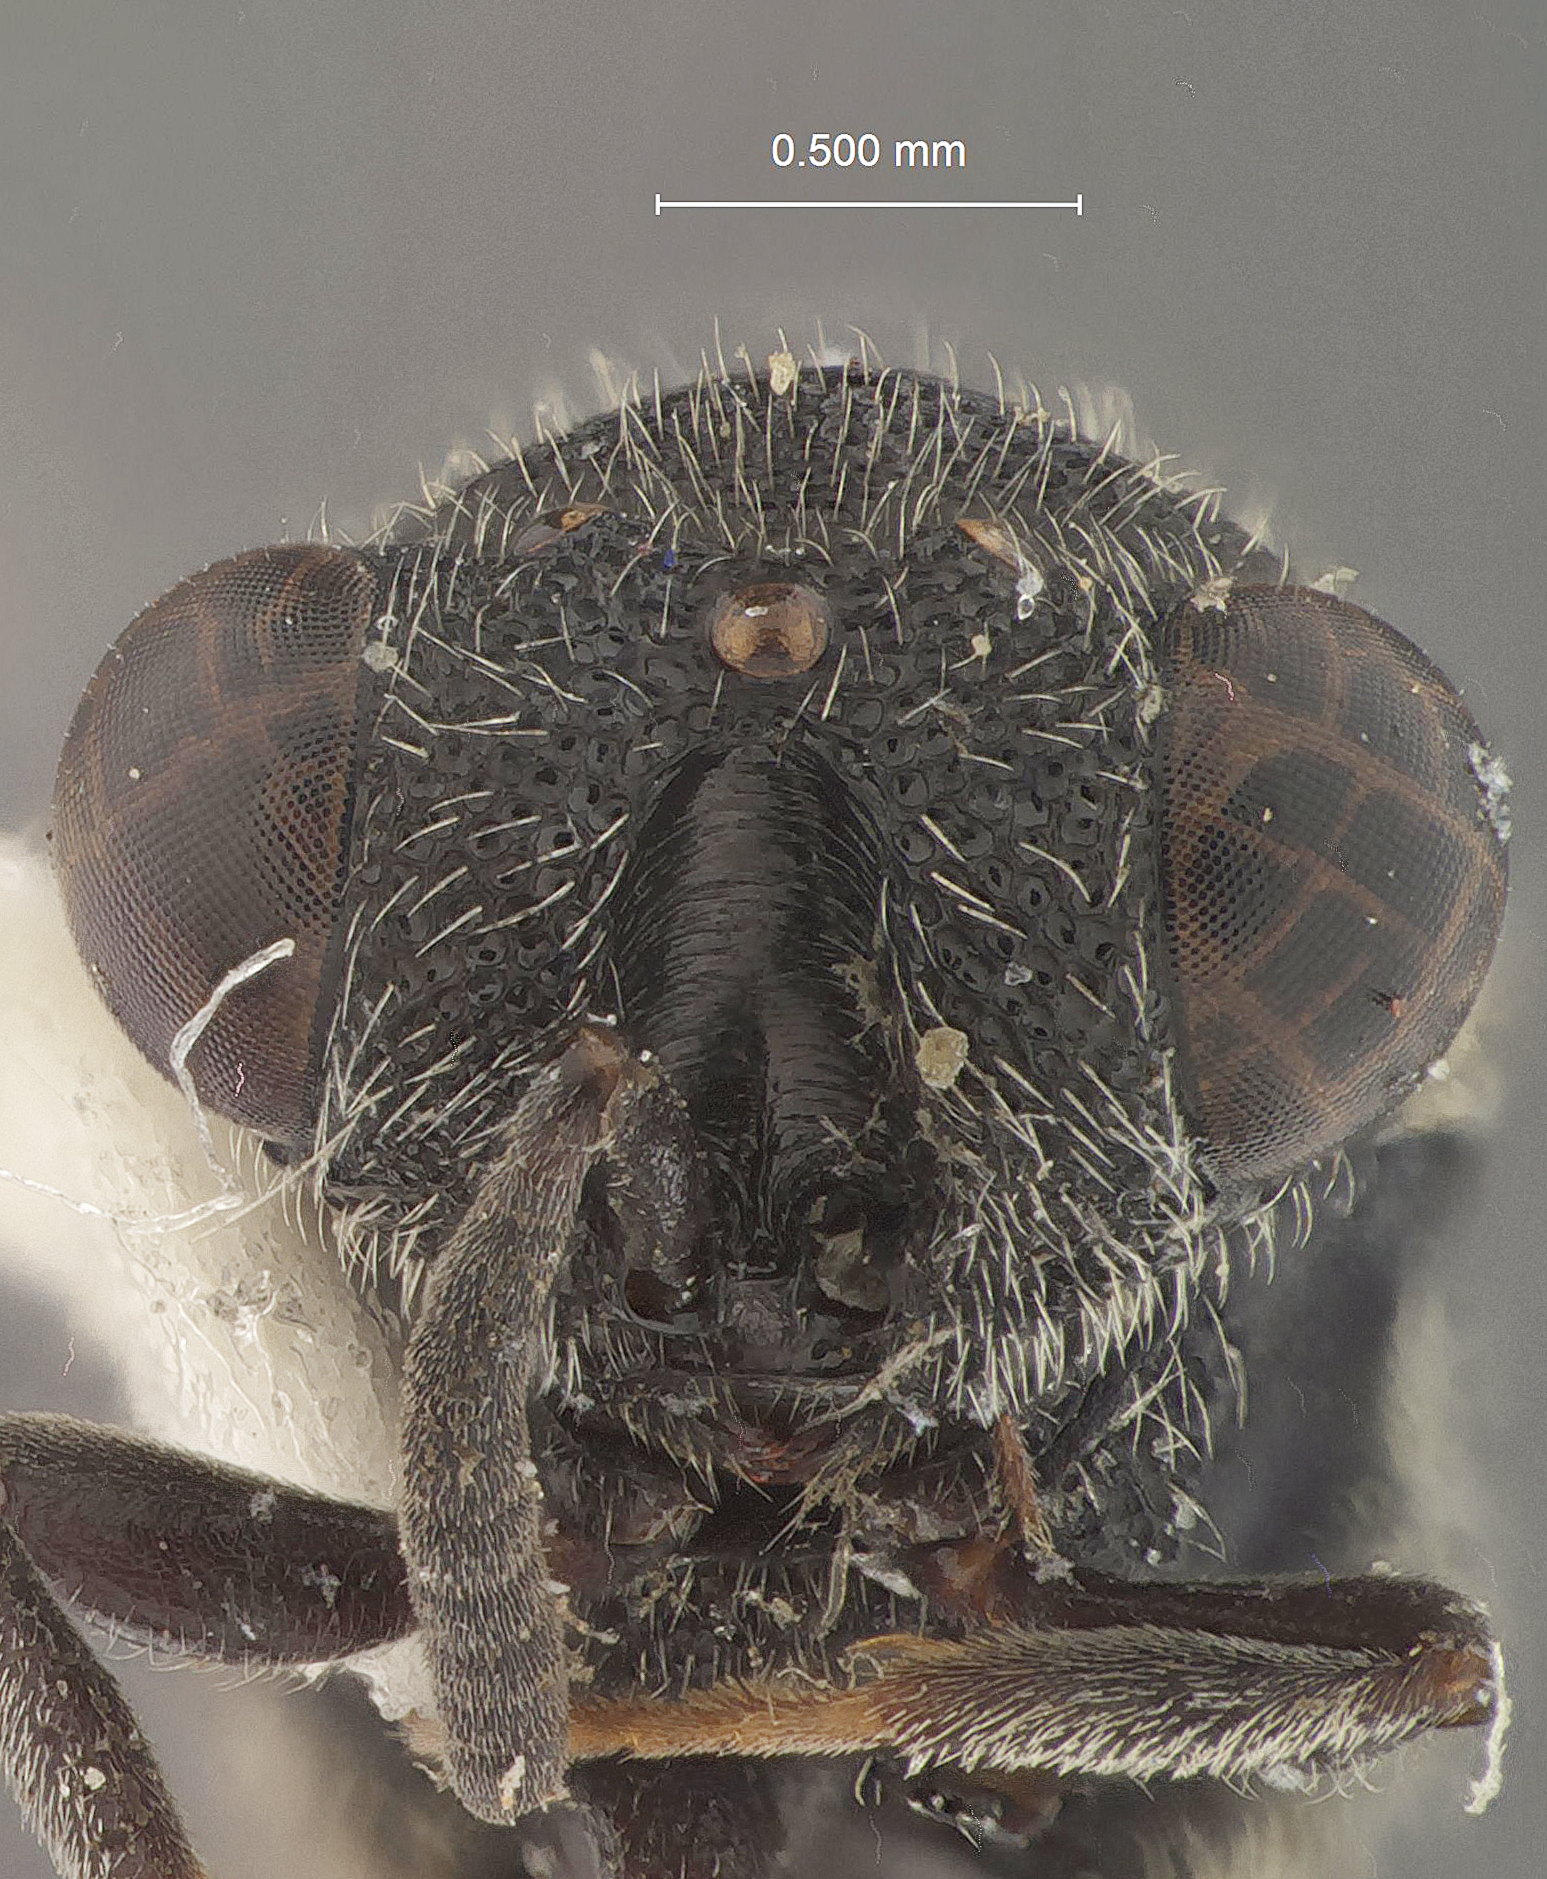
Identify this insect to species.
Eugastrochalcis secundus
